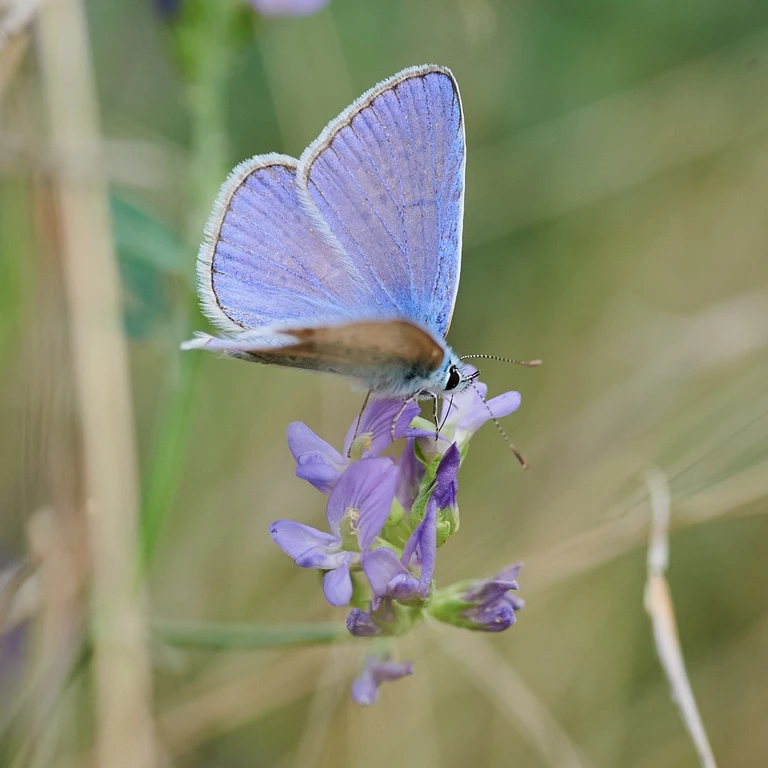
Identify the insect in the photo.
Polyommatus icarus
